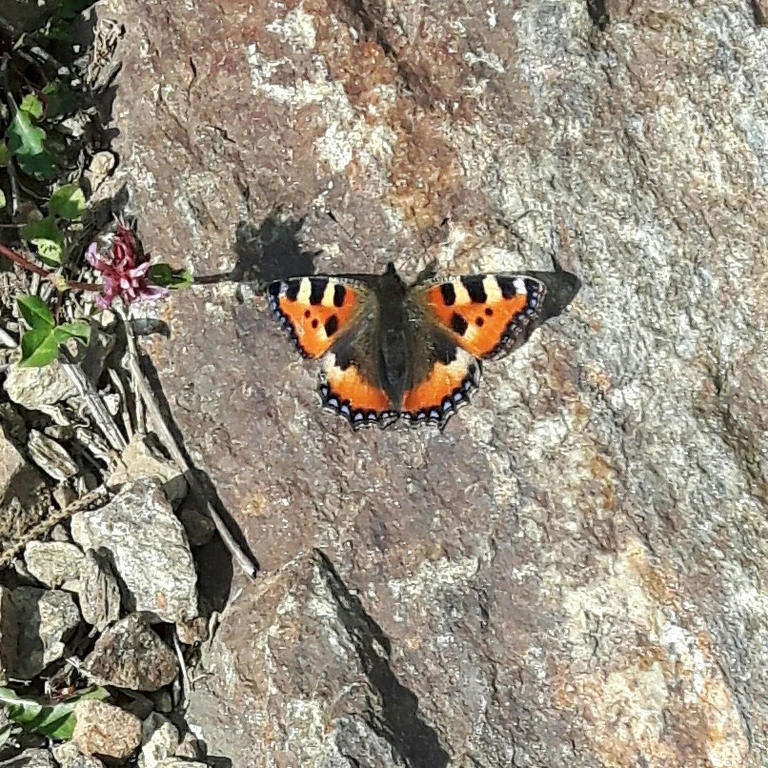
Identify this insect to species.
Aglais urticae
